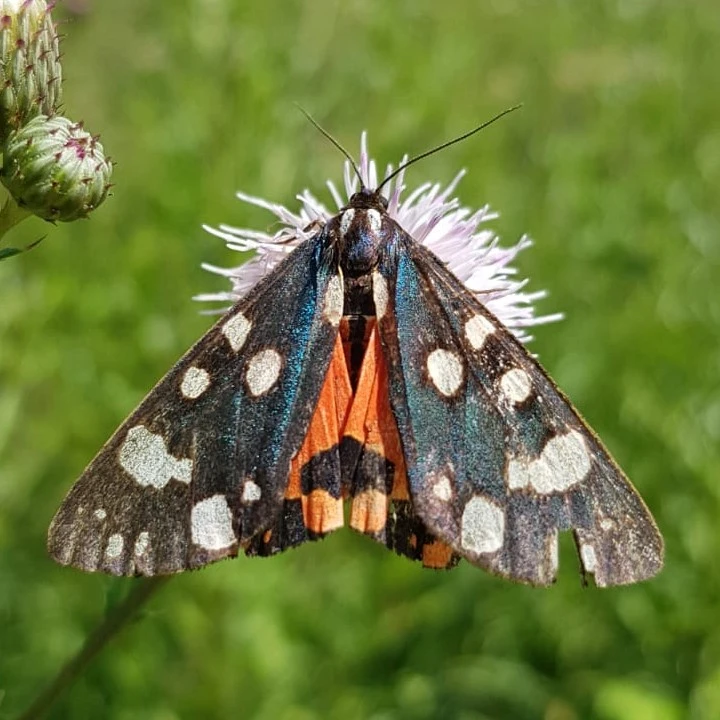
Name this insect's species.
Callimorpha dominula
